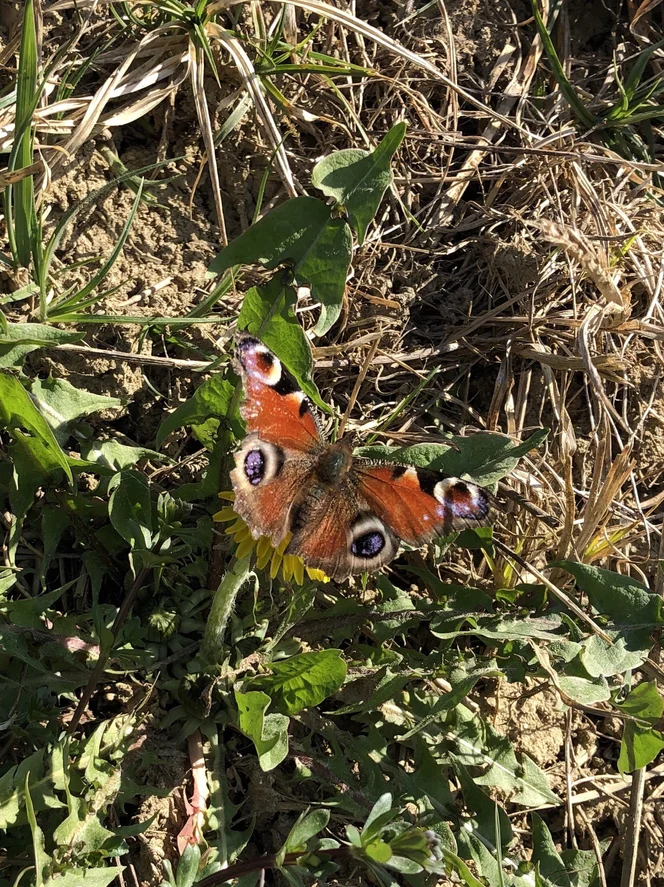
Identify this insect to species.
Aglais io
